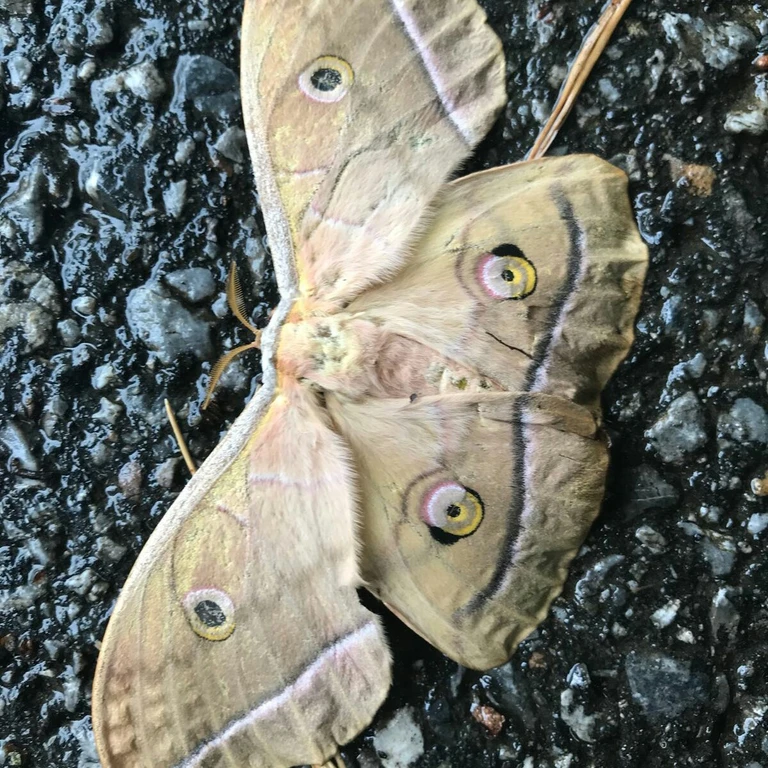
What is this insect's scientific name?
Antheraea yamamai
